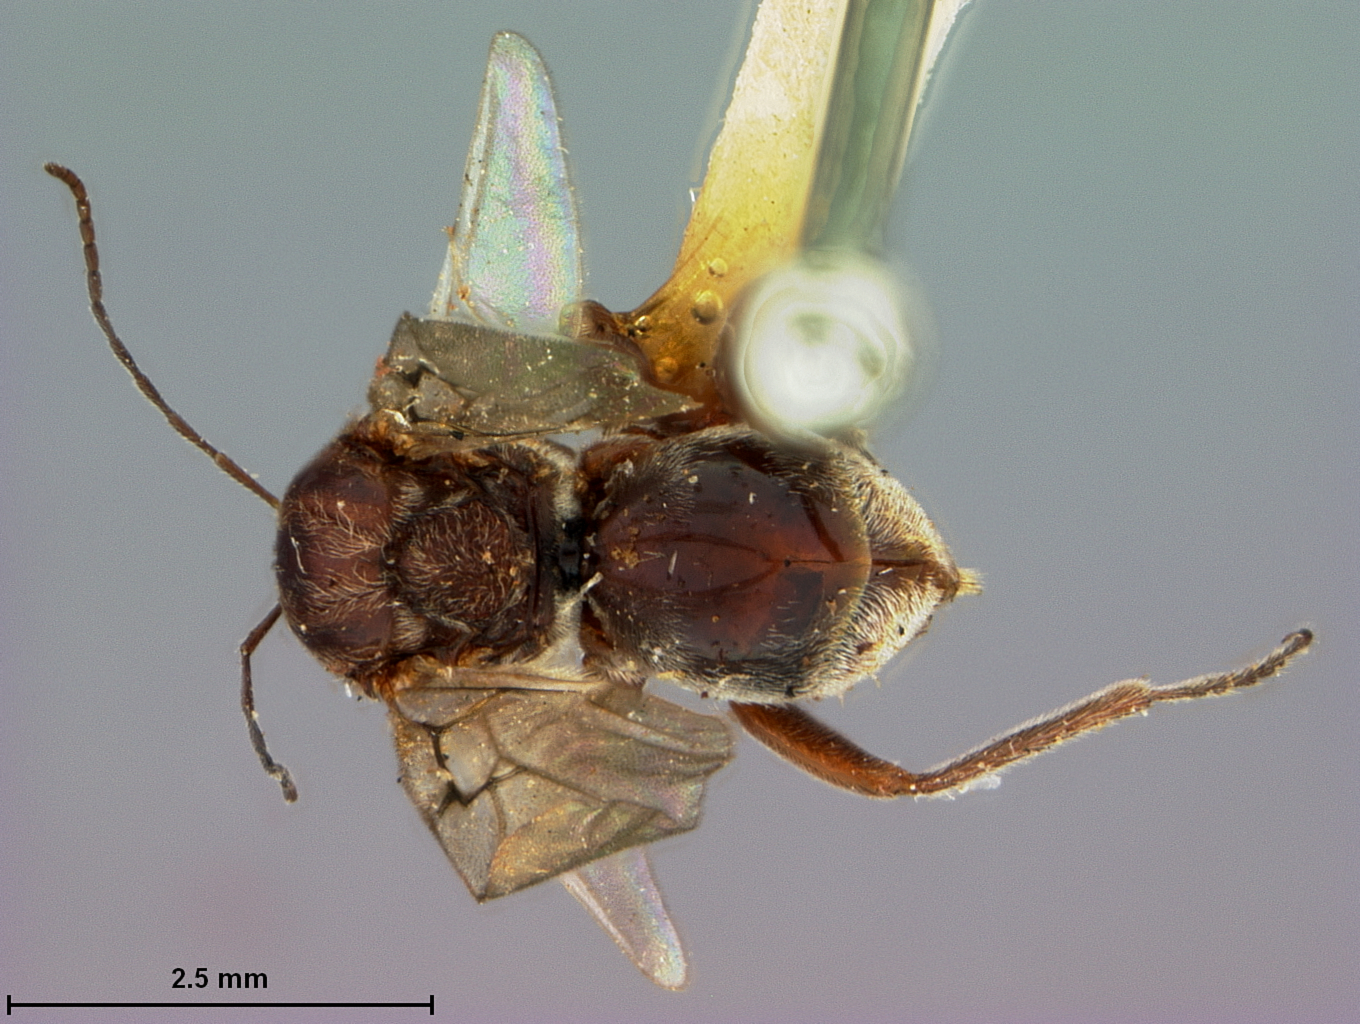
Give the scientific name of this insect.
Cynips washingtonensis
